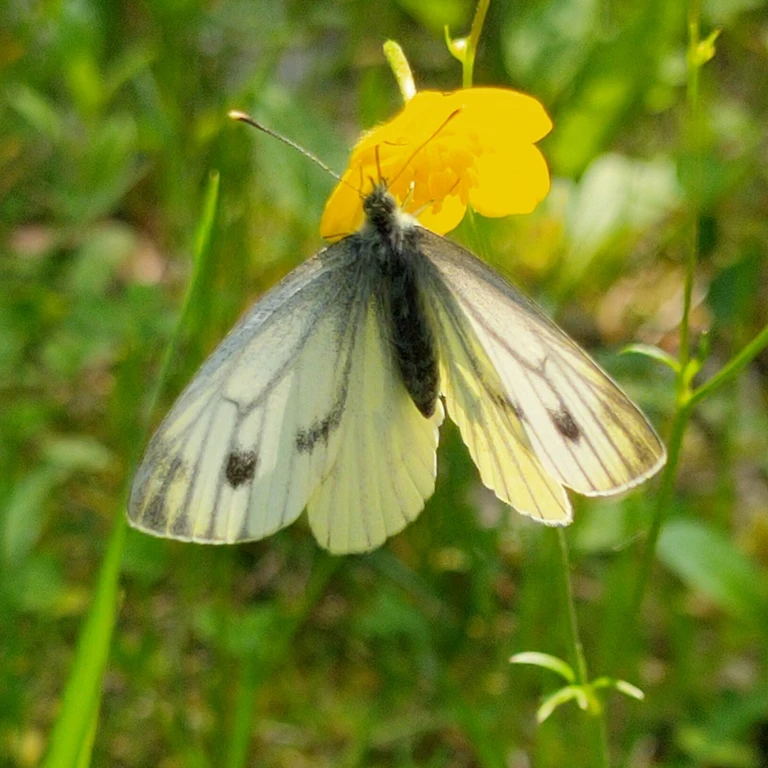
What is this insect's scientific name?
Pieris napi
